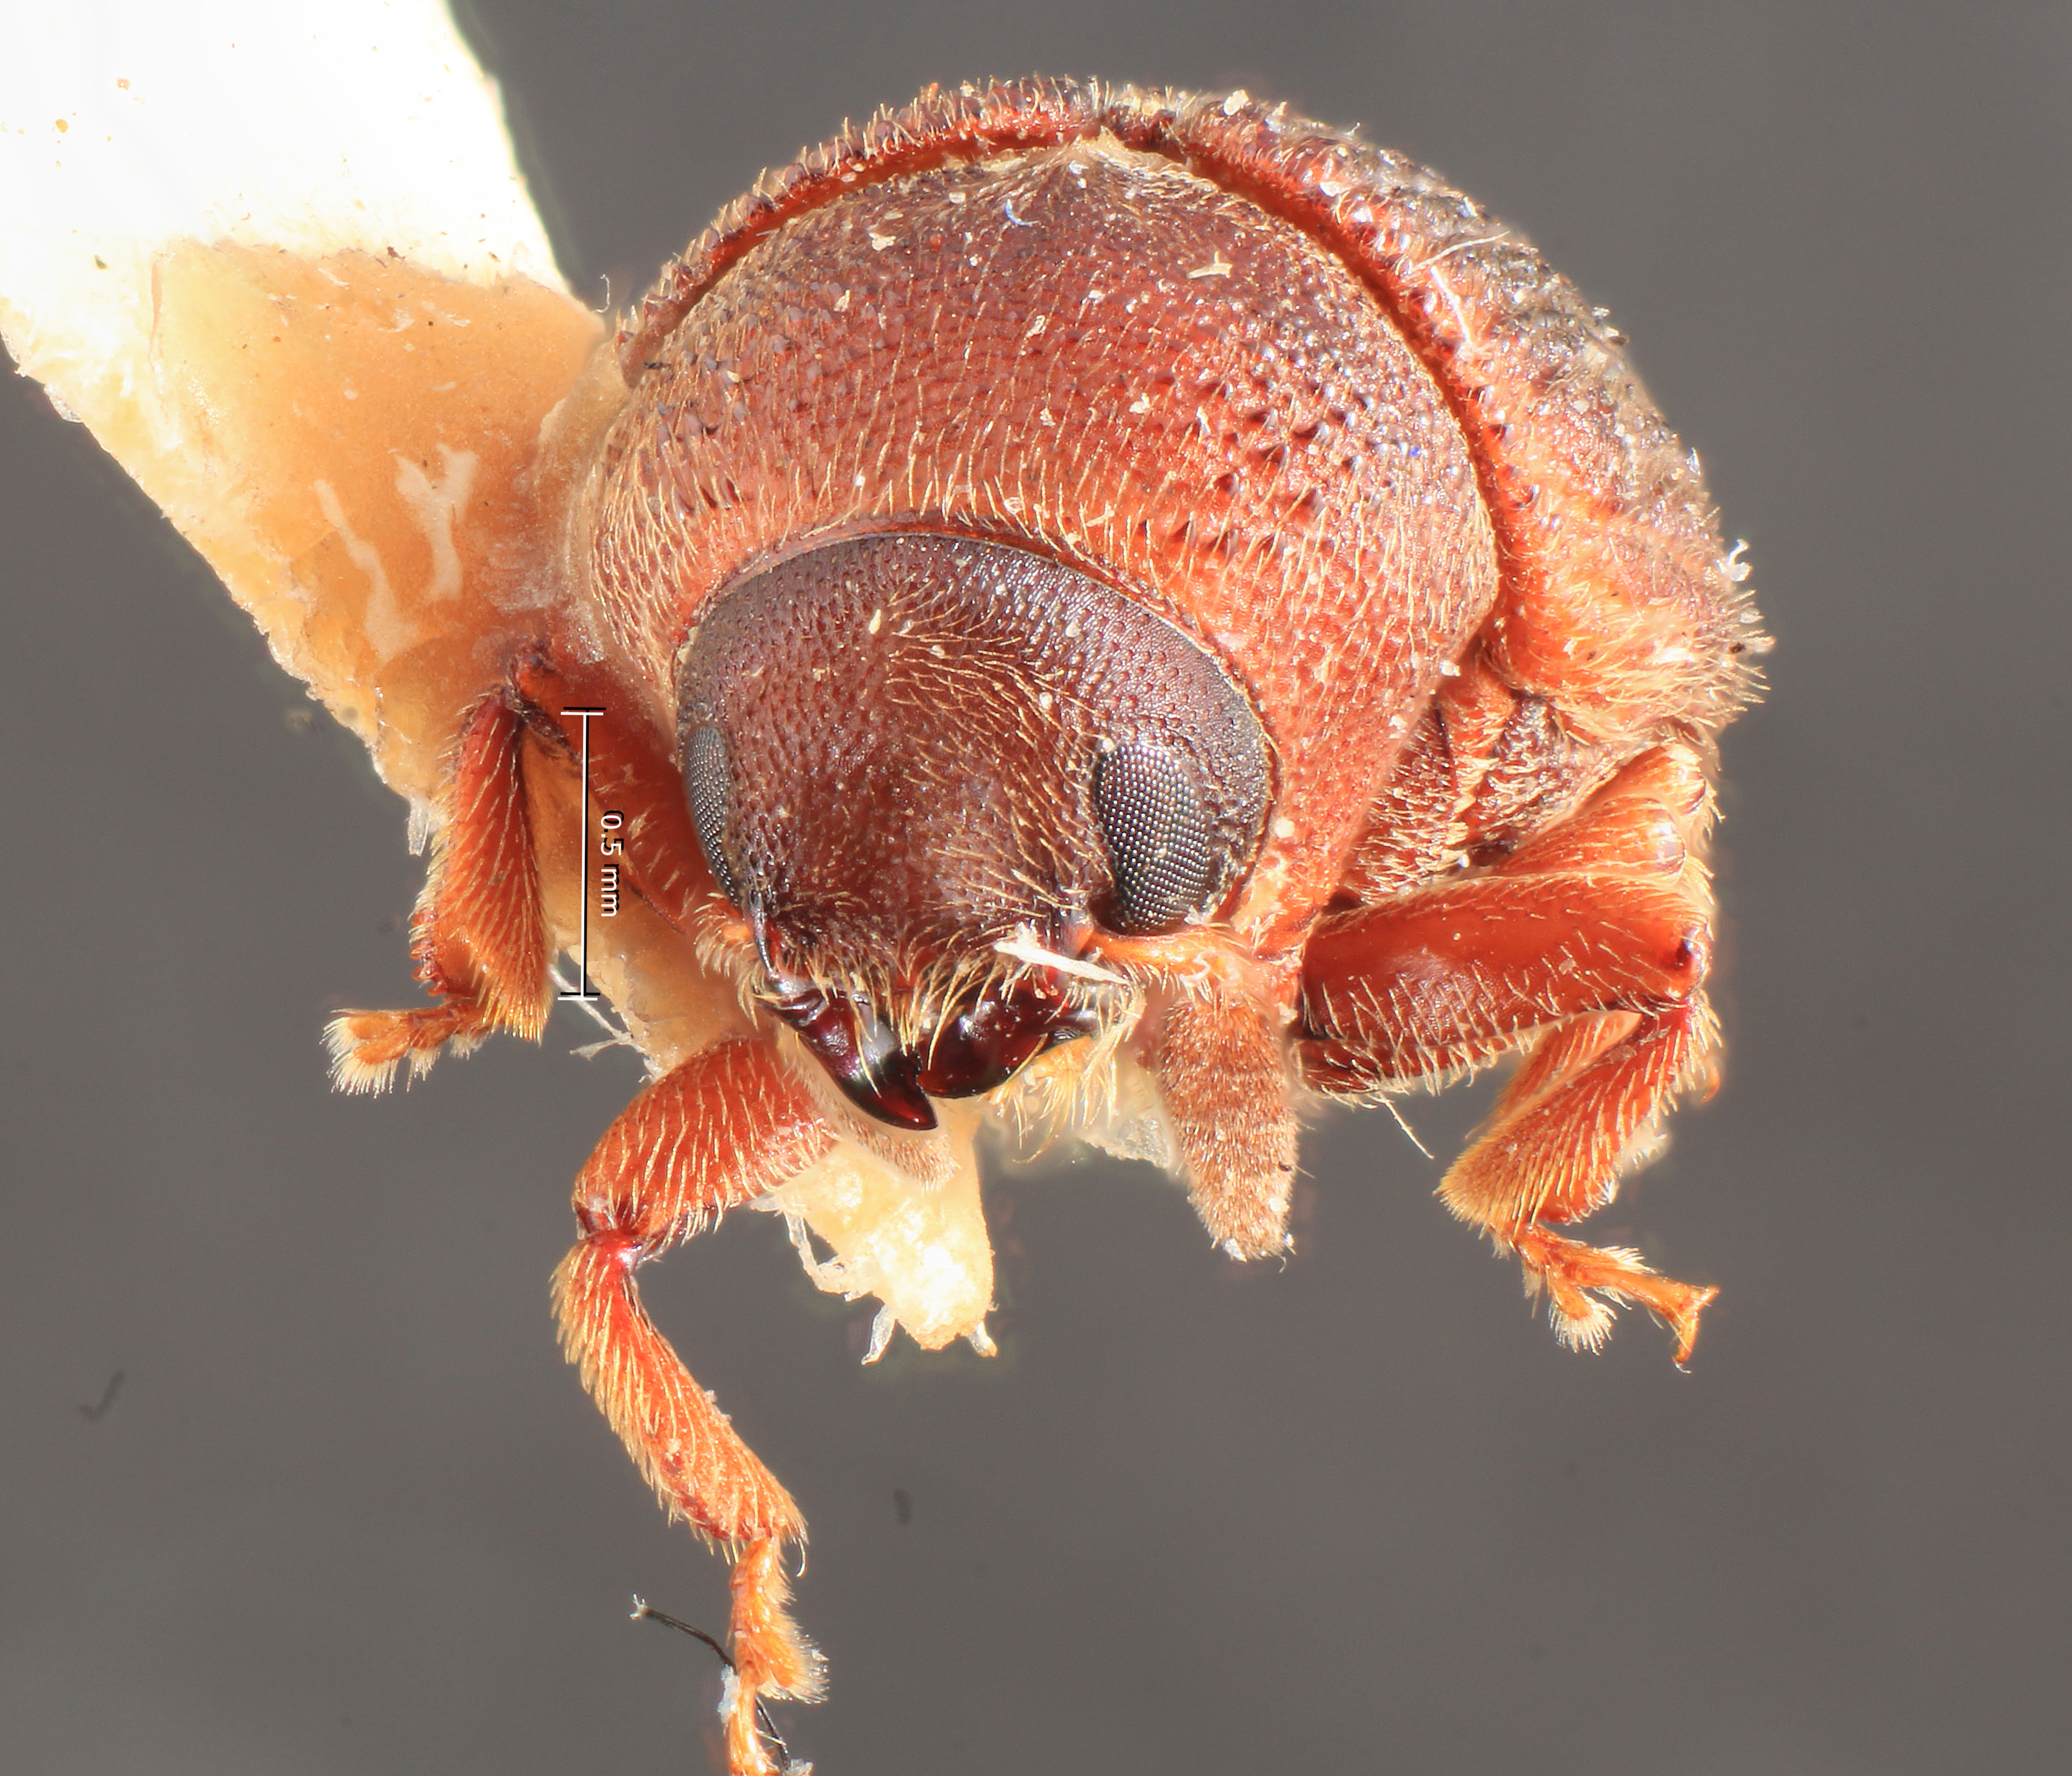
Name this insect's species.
Hylesinus striatus
